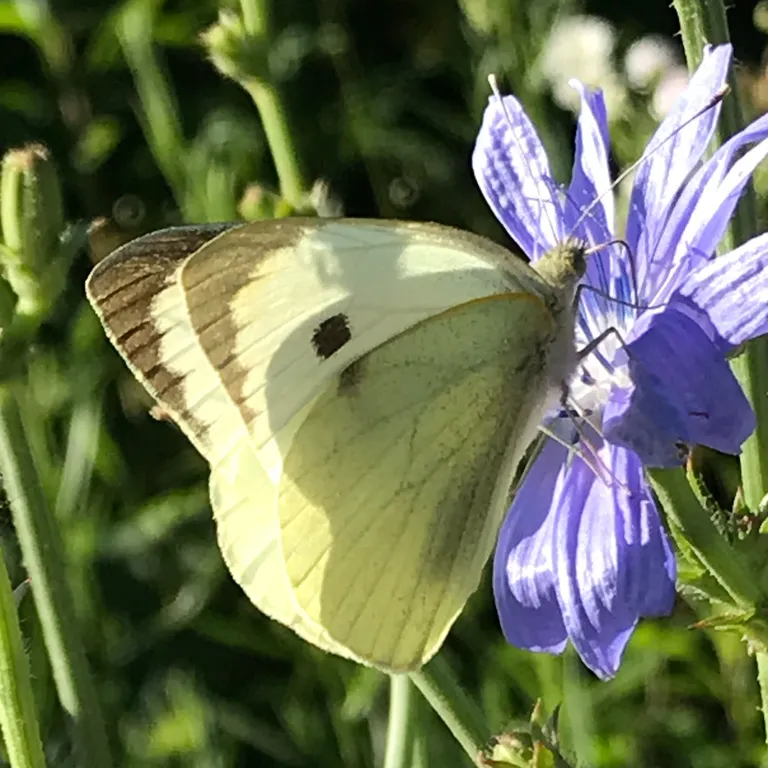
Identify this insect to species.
Pieris brassicae
